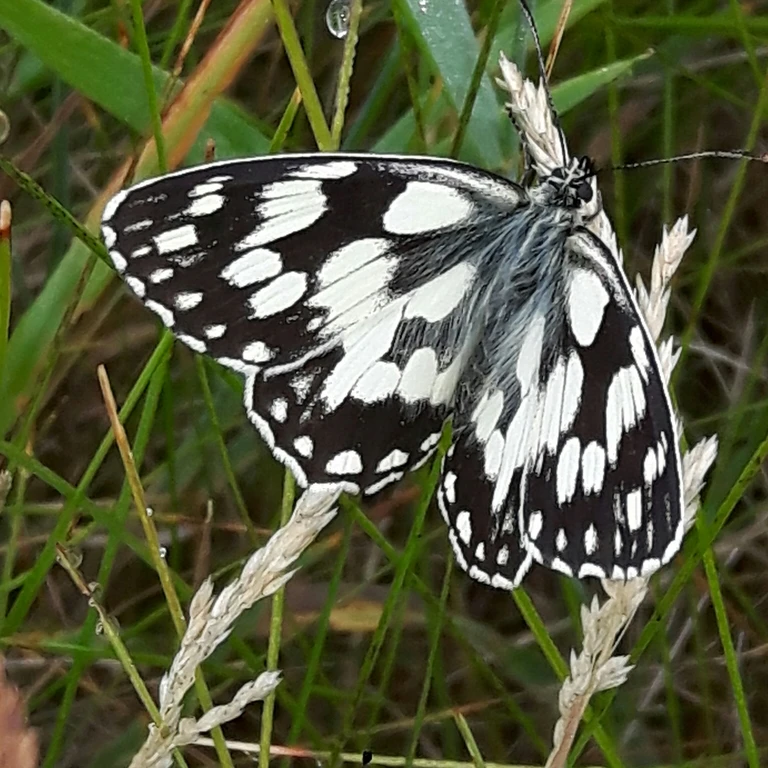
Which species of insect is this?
Melanargia galathea
